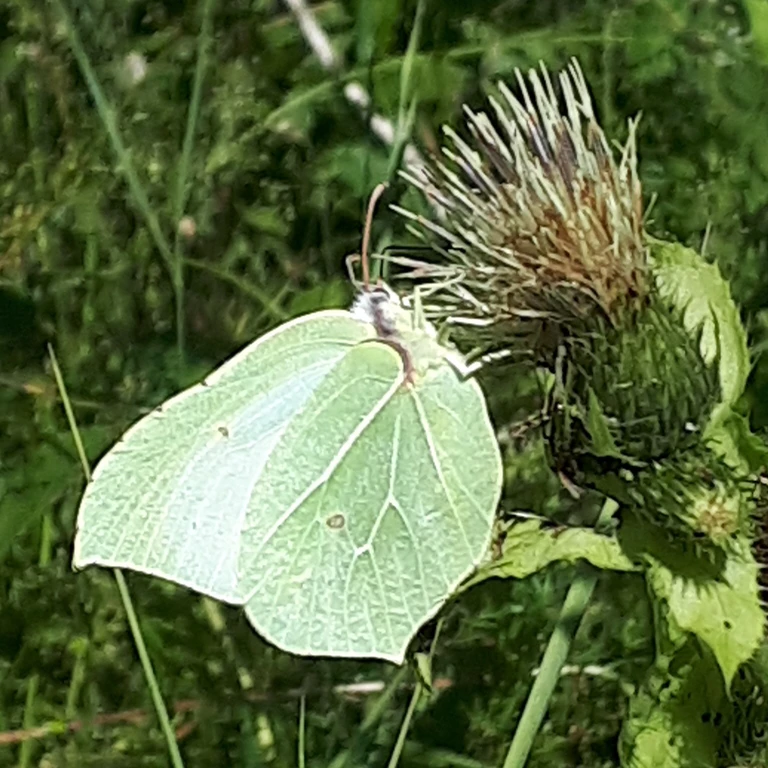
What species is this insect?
Gonepteryx rhamni
